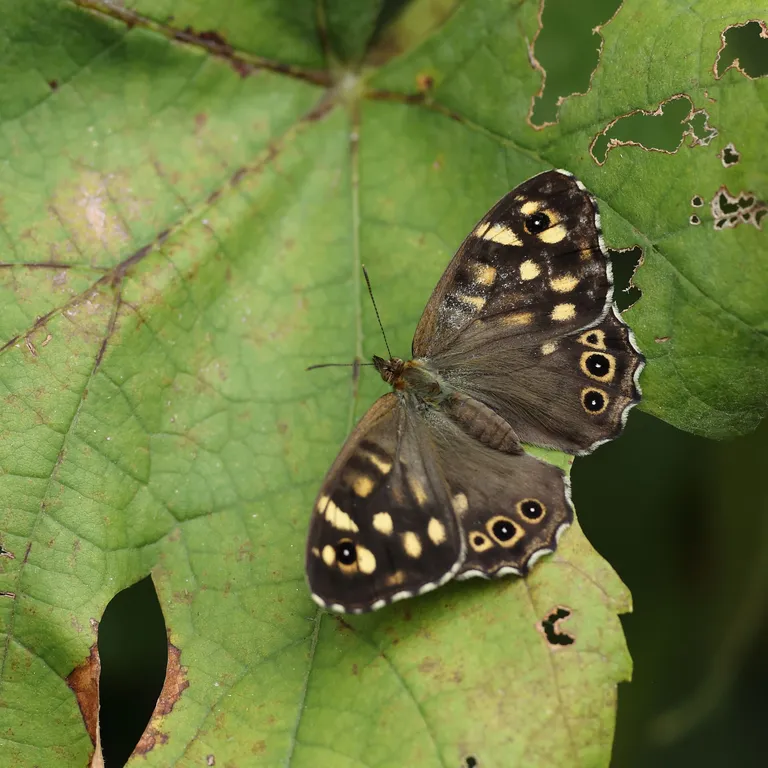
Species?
Pararge aegeria
